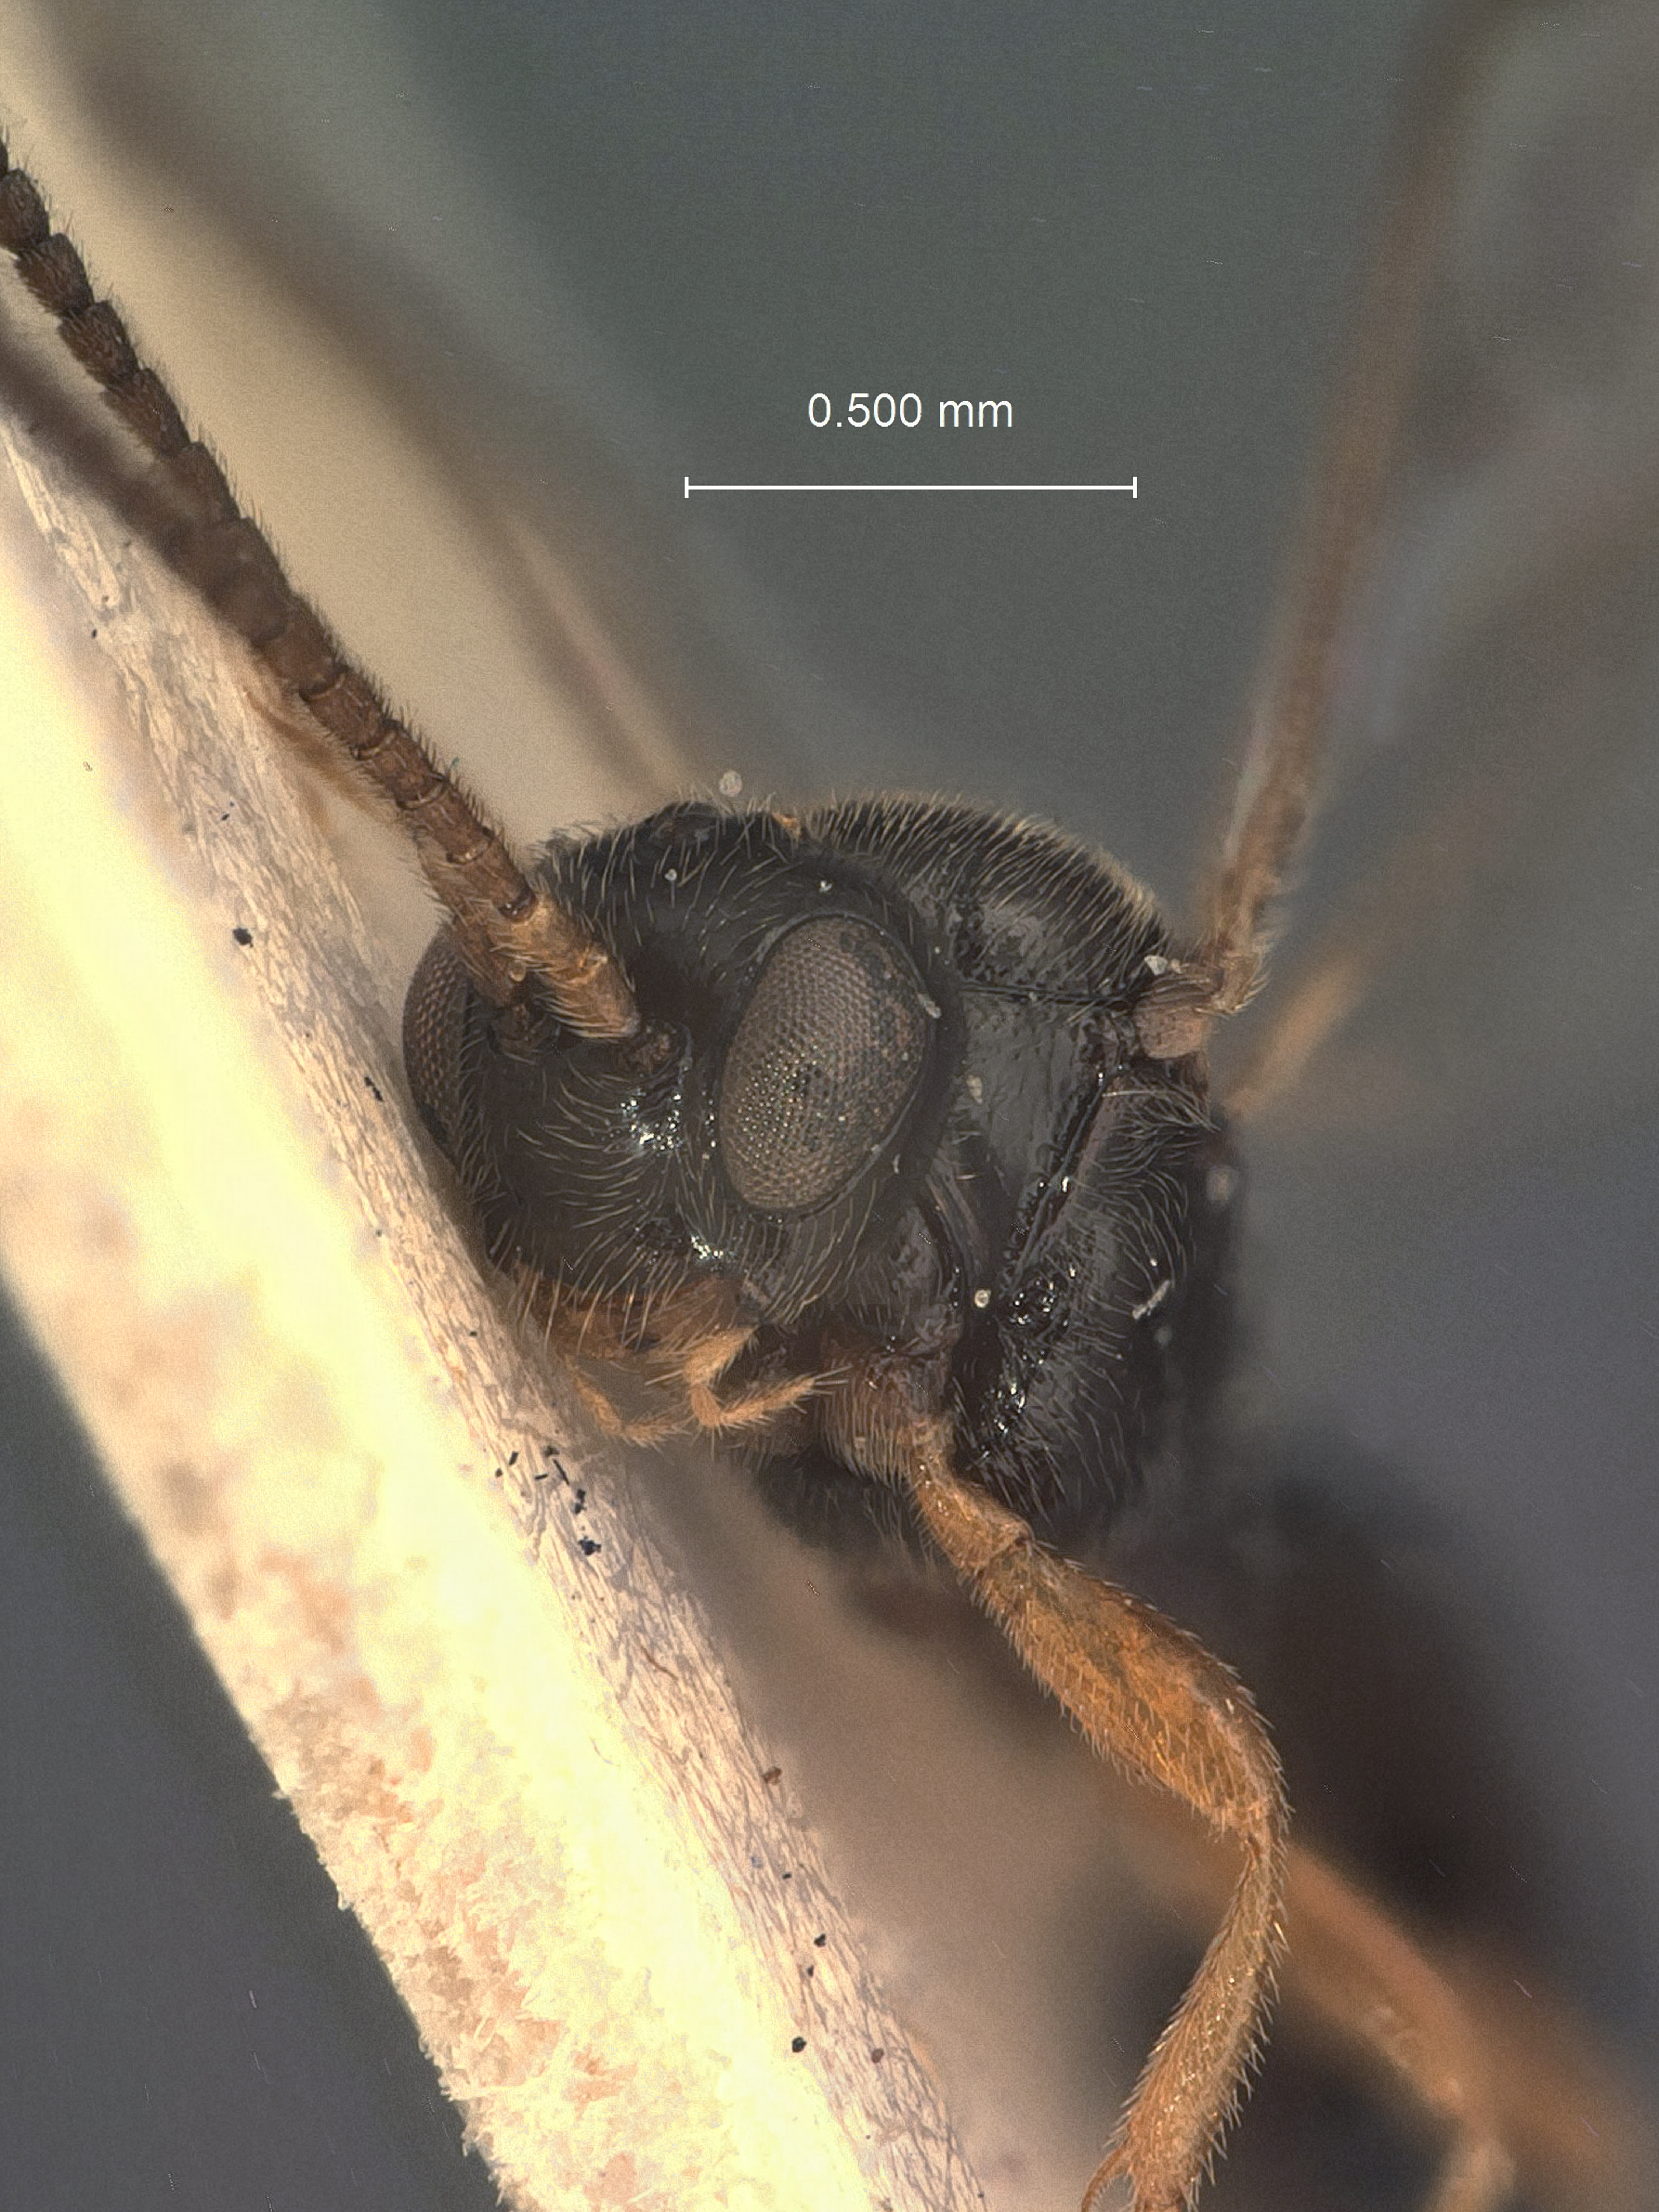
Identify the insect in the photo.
Phrudus defectus
